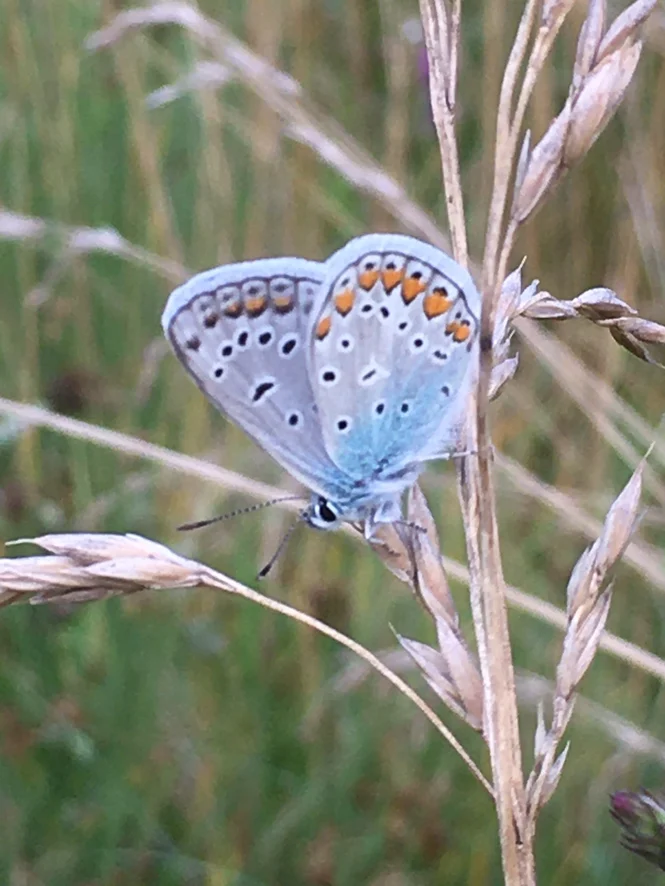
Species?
Polyommatus icarus
